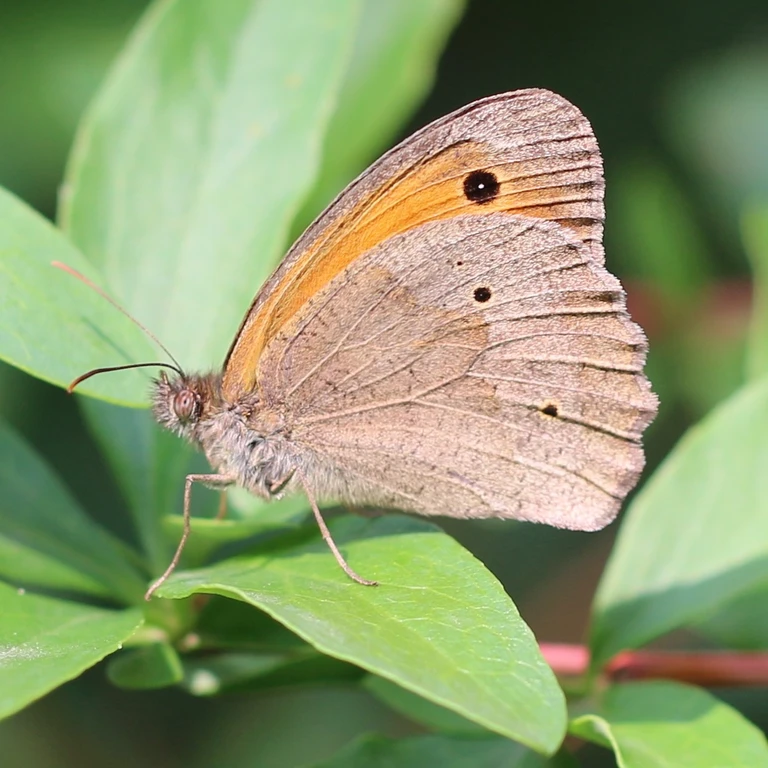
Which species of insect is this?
Maniola jurtina
